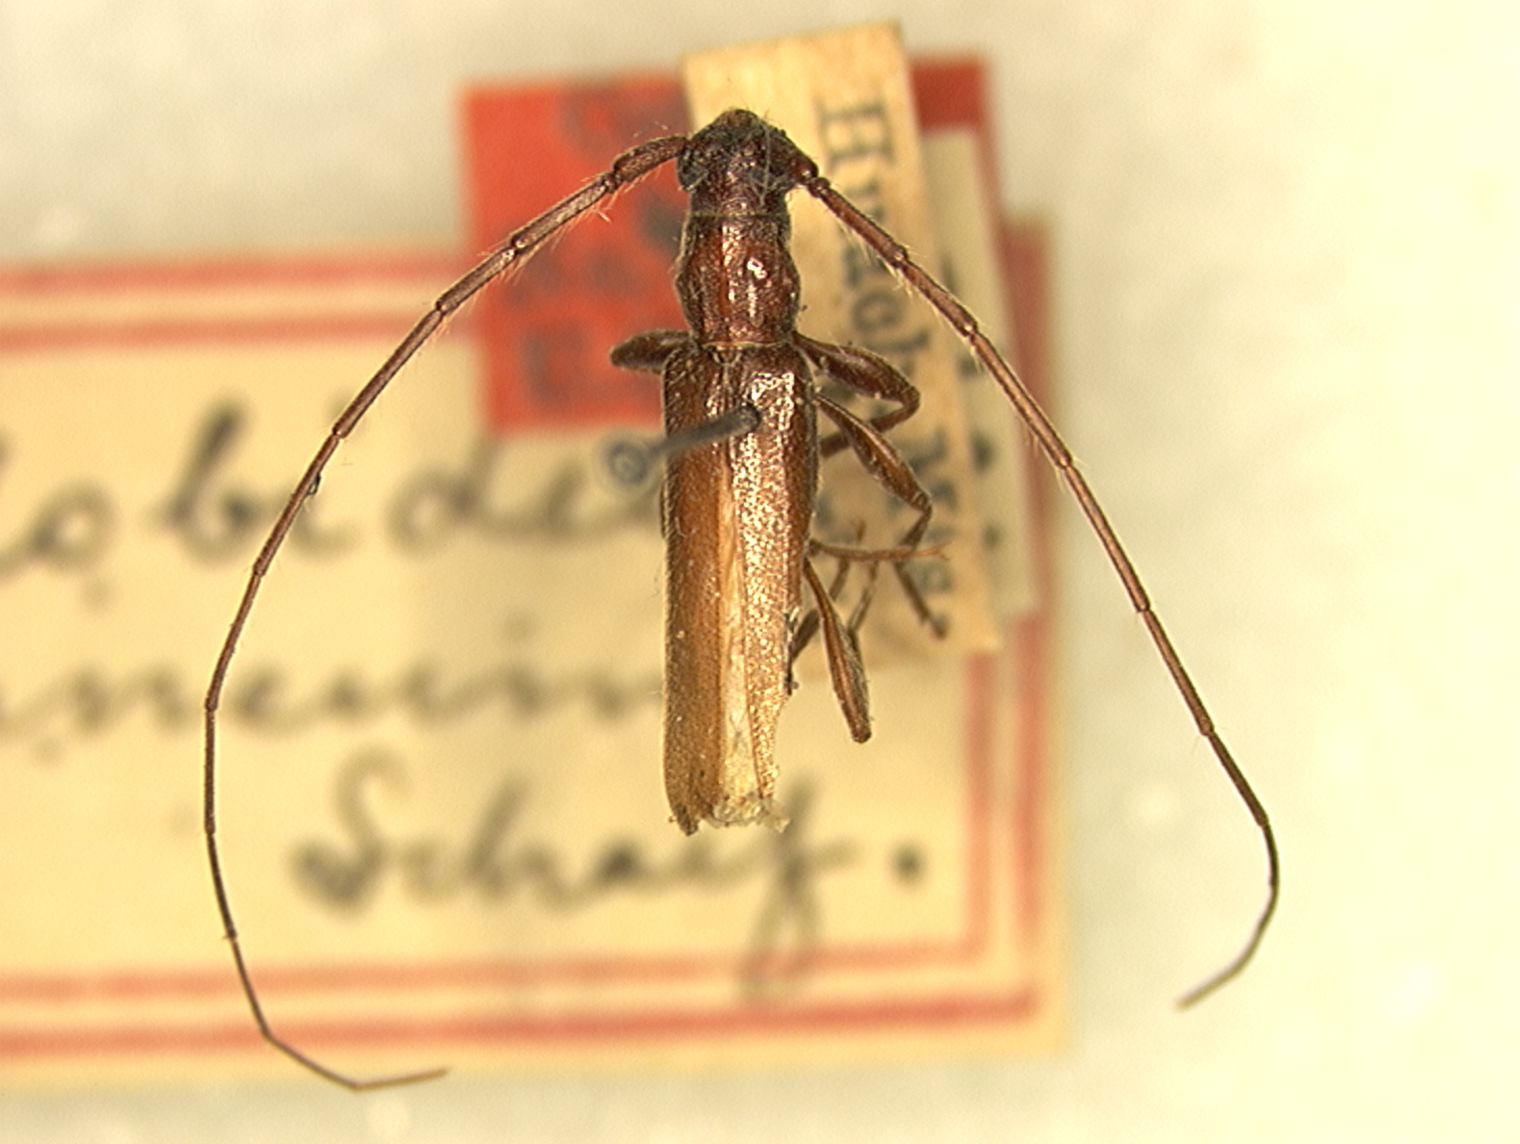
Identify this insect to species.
Malobidion brunneum
